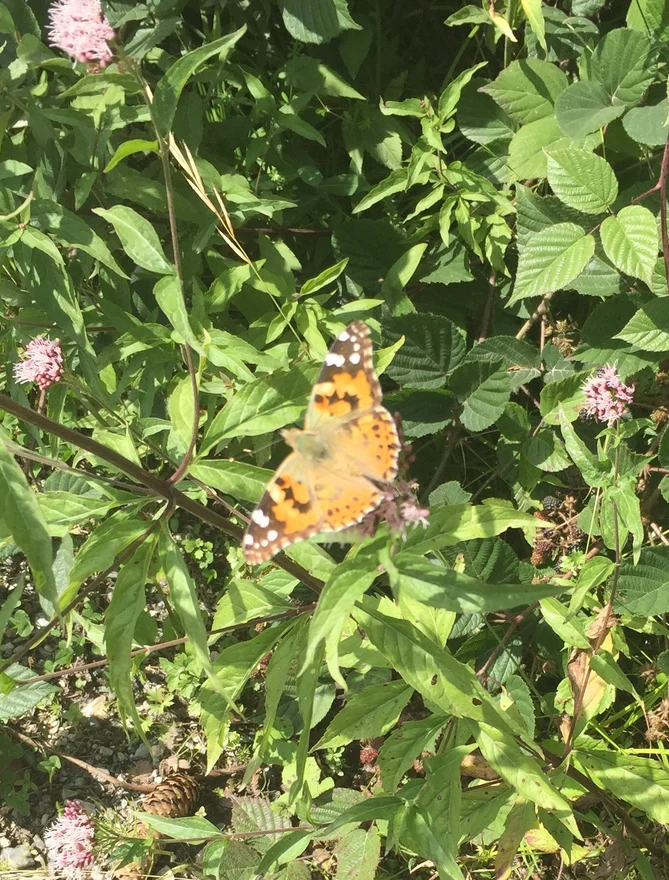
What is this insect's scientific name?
Vanessa cardui
